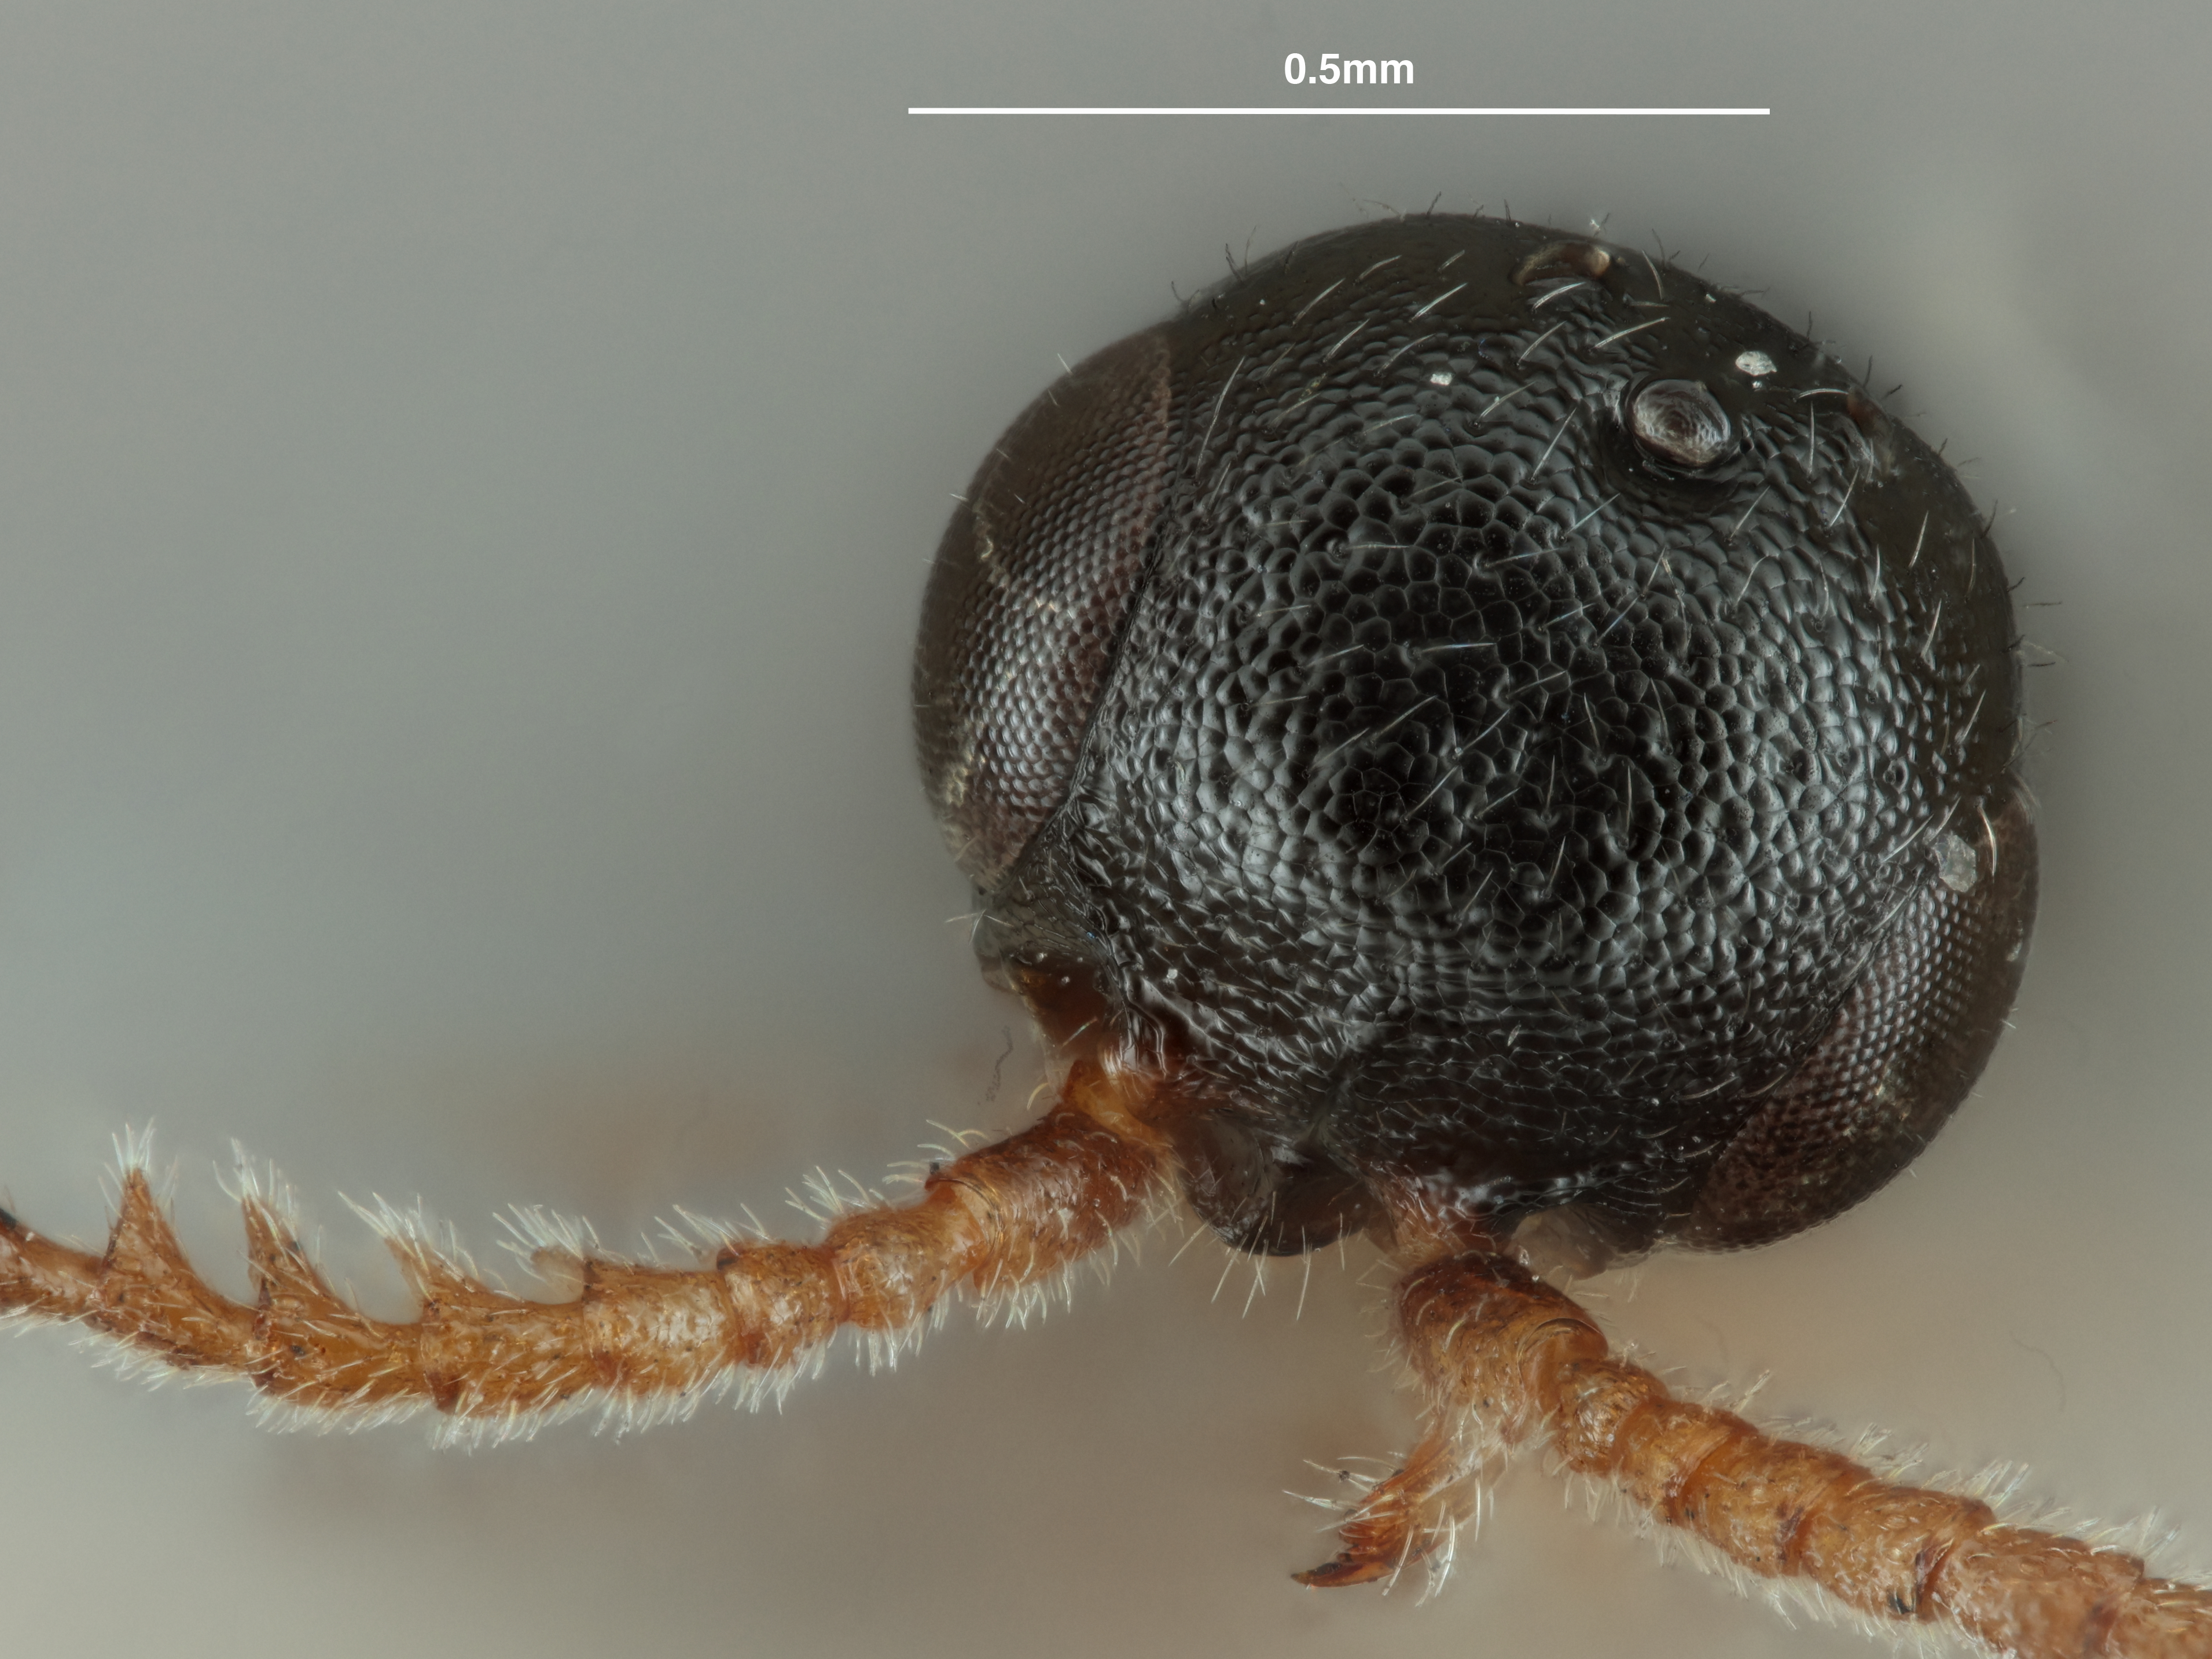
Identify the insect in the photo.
Calyozina caperata
